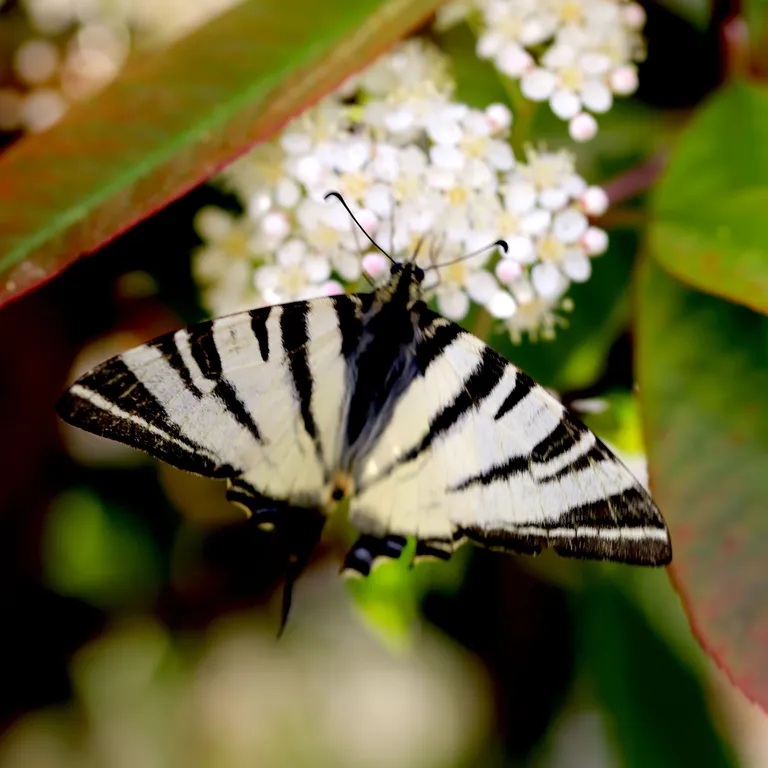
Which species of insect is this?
Iphiclides podalirius
